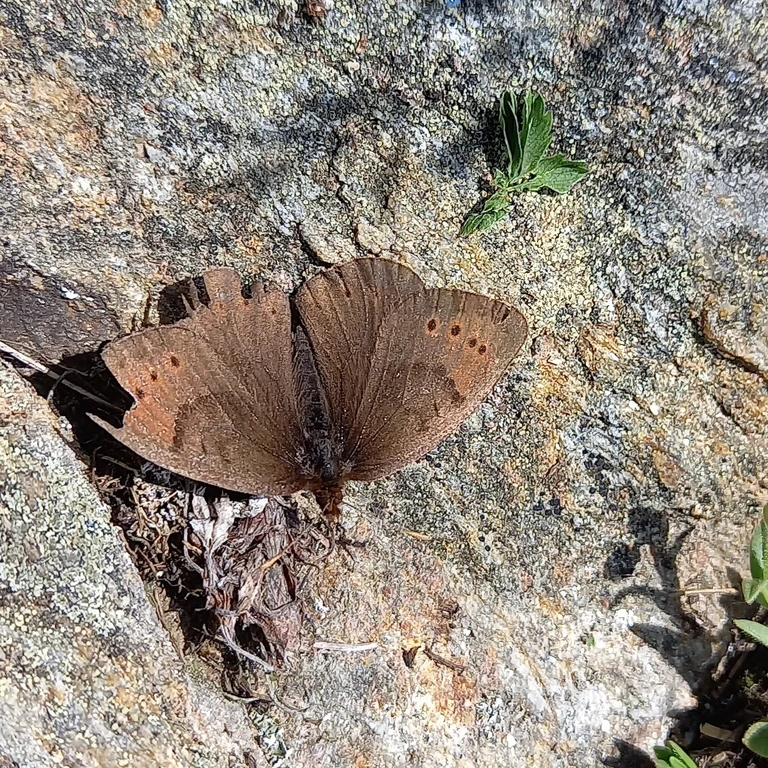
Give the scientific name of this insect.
Erebia pandrose
